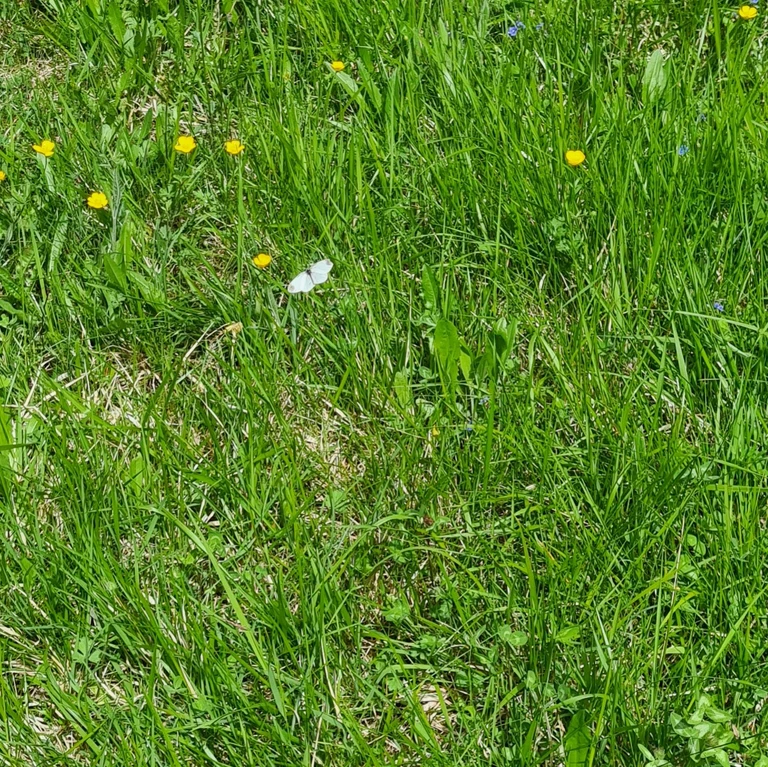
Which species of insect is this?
Leptidea sinapis/juvernica
